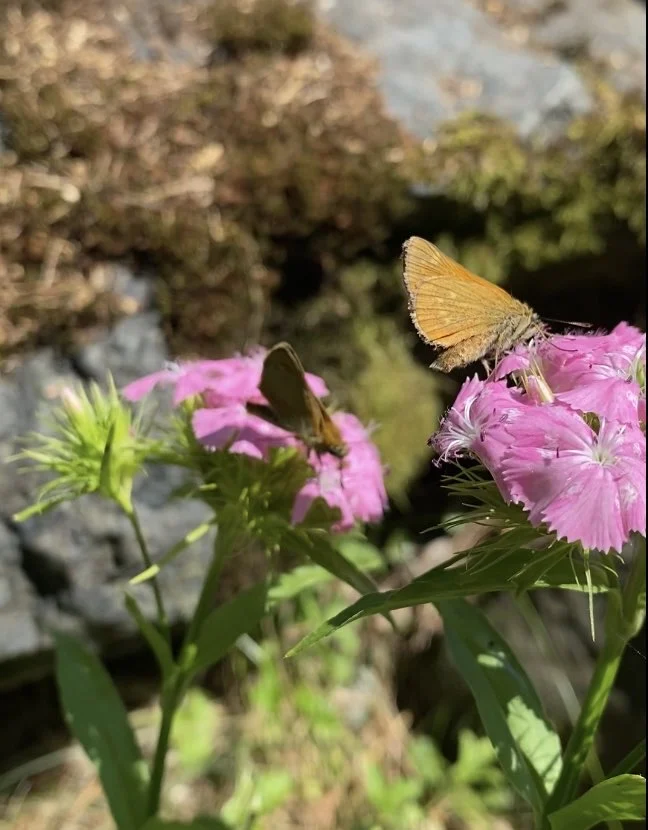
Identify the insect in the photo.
Ochlodes sylvanus (also Ochlodes venata)
